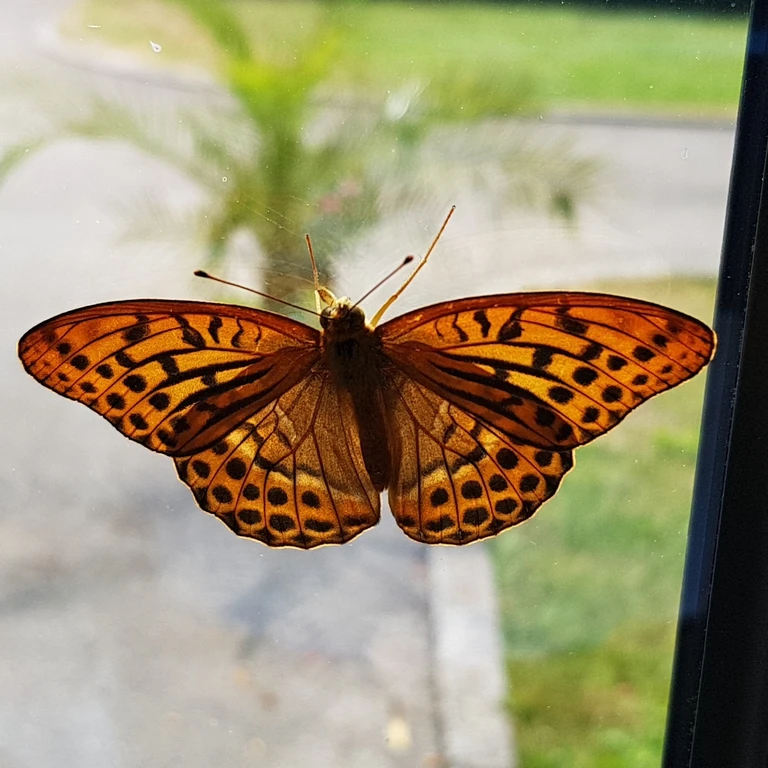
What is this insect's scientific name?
Argynnis paphia
